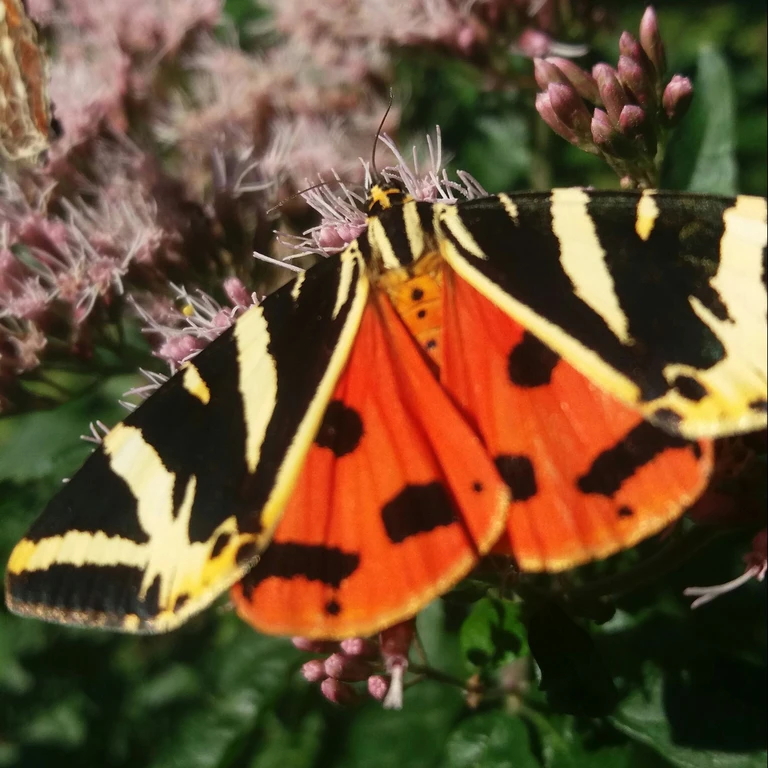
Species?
Euplagia quadripunctaria
